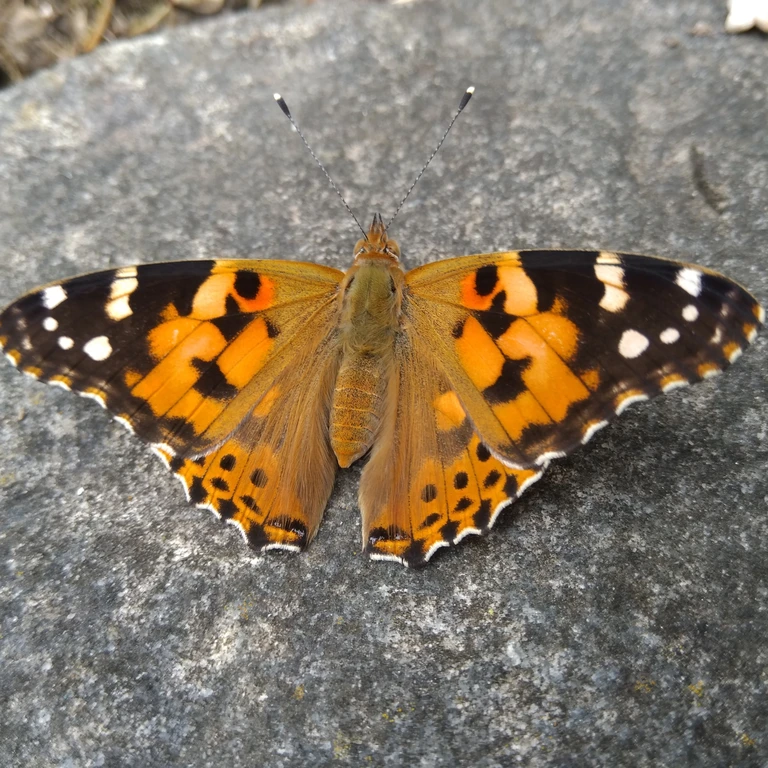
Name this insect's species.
Vanessa cardui
